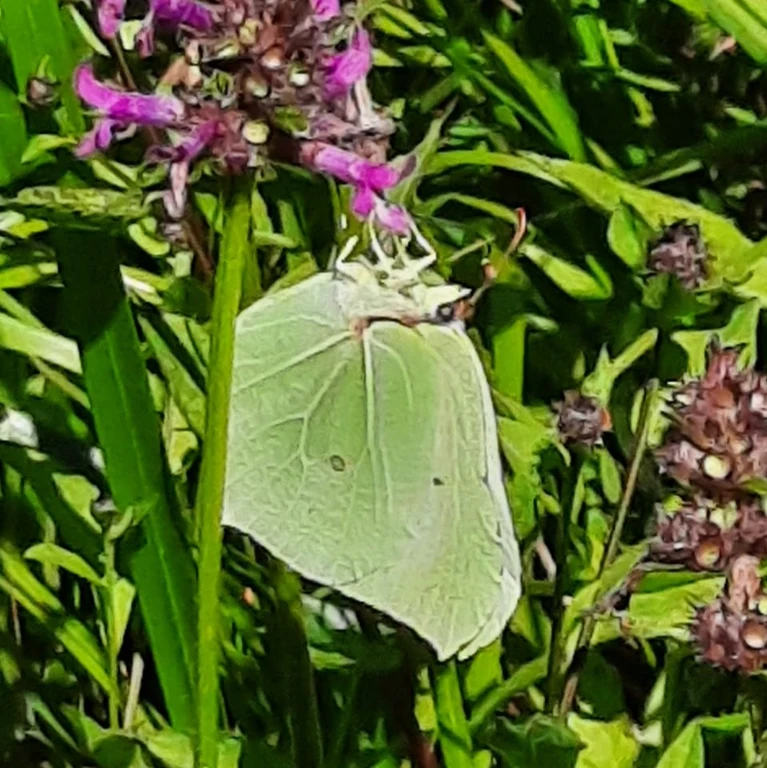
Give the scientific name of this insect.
Gonepteryx rhamni
